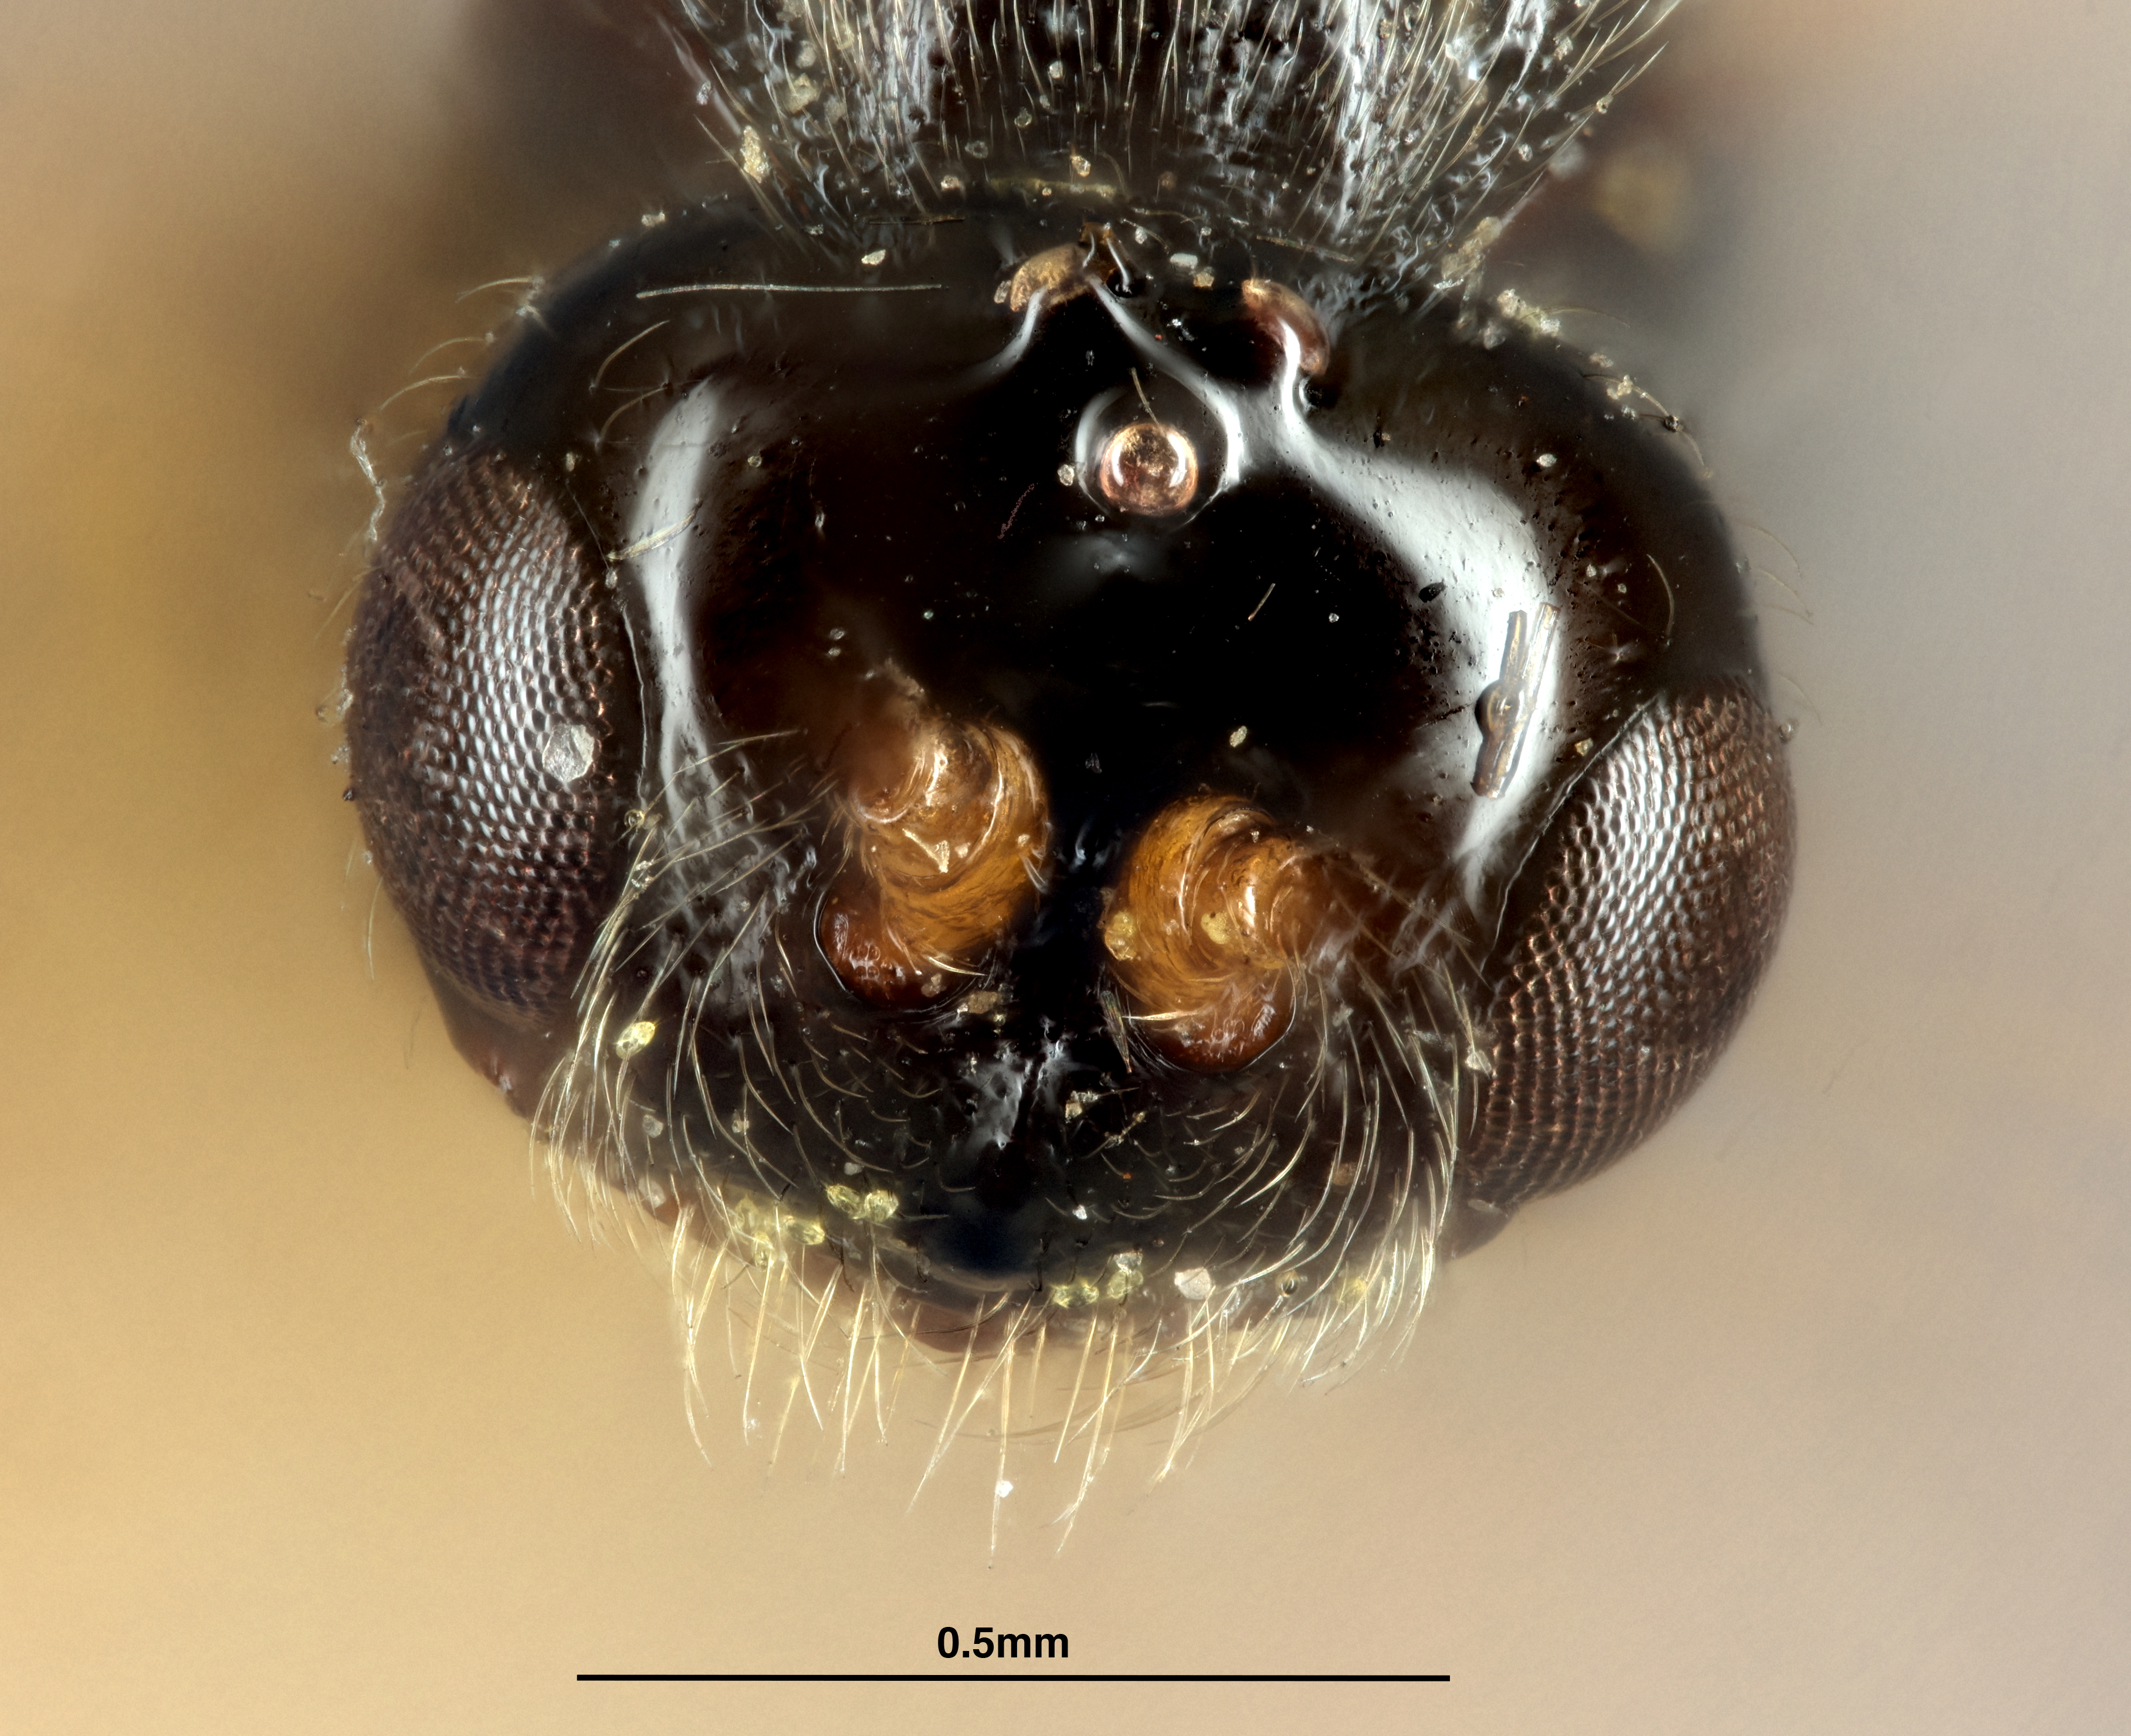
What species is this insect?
Opius malivorellae
